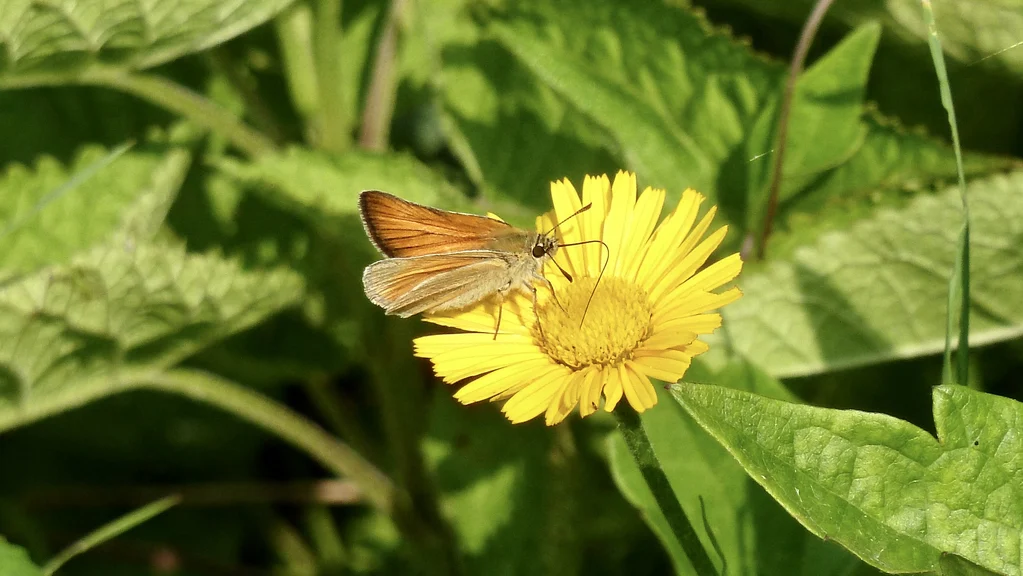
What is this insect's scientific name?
Thymelicus sylvestris
